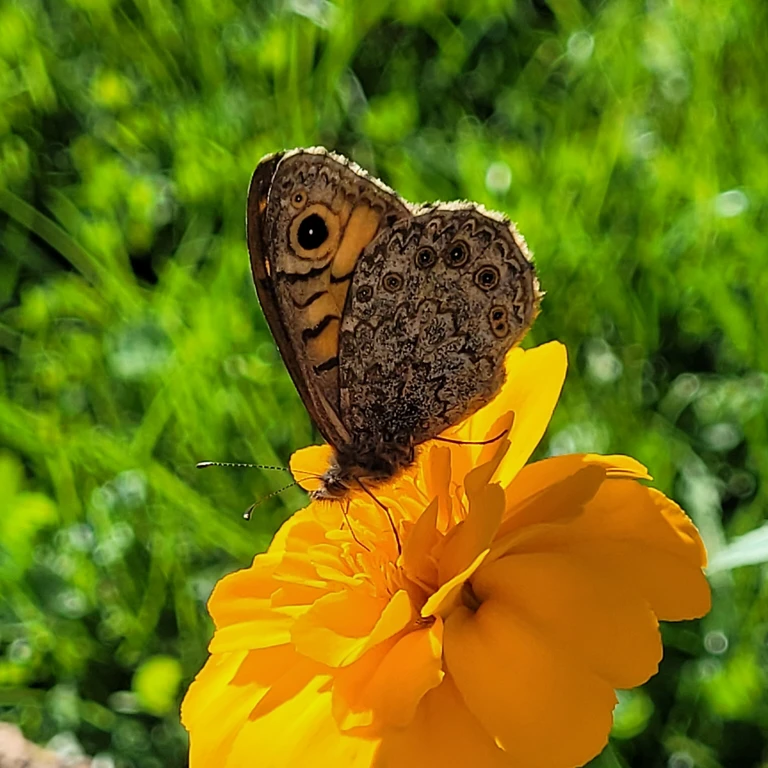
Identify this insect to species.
Lasiommata megera (also Pararge megera)
